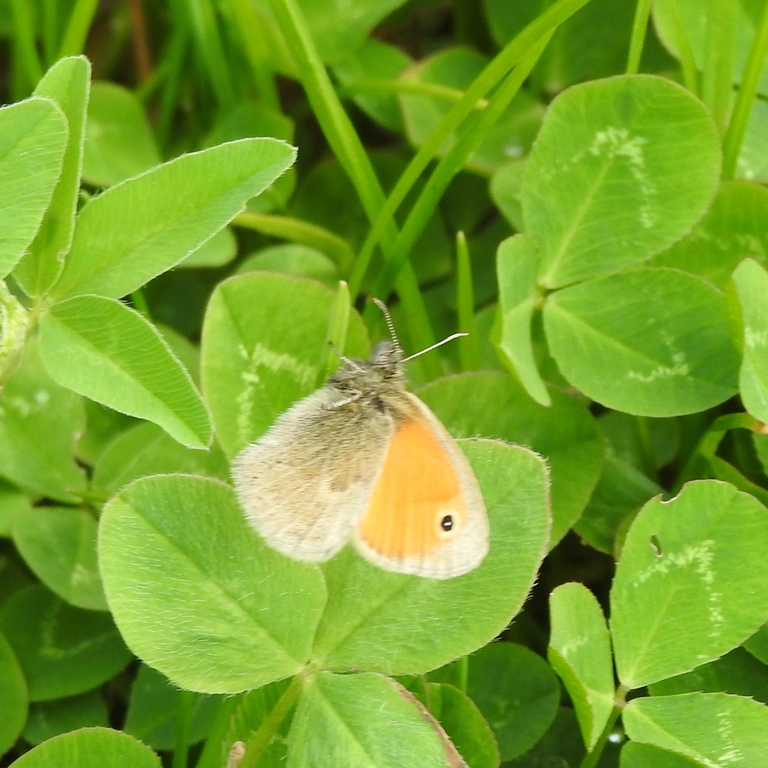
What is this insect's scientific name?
Coenonympha pamphilus
